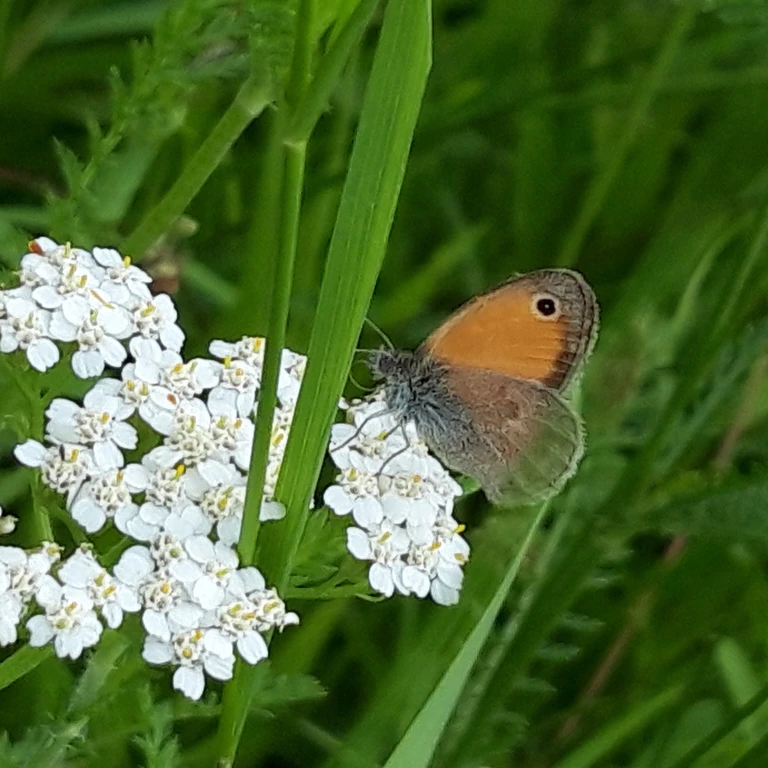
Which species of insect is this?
Coenonympha pamphilus
